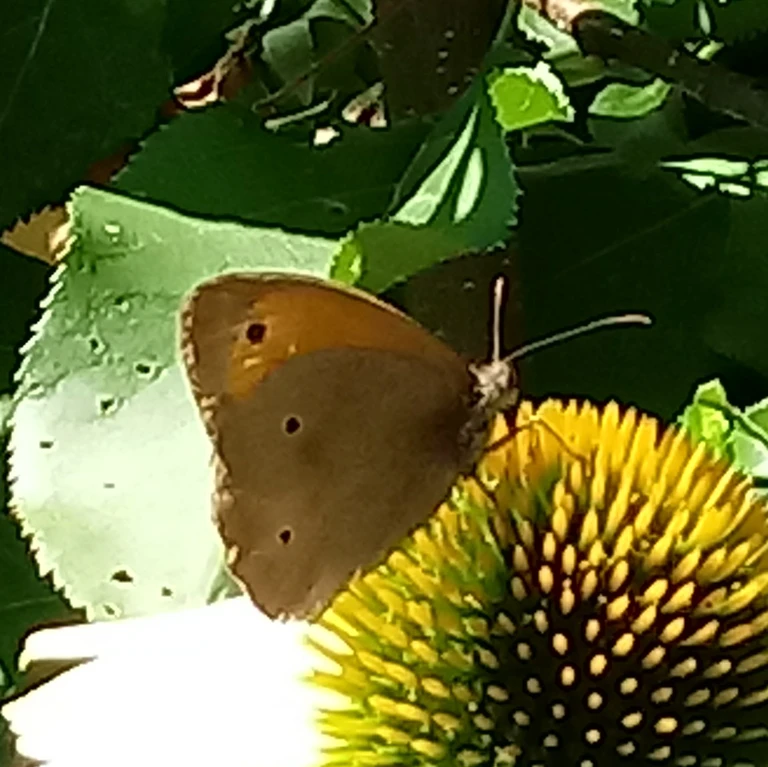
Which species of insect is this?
Maniola jurtina
